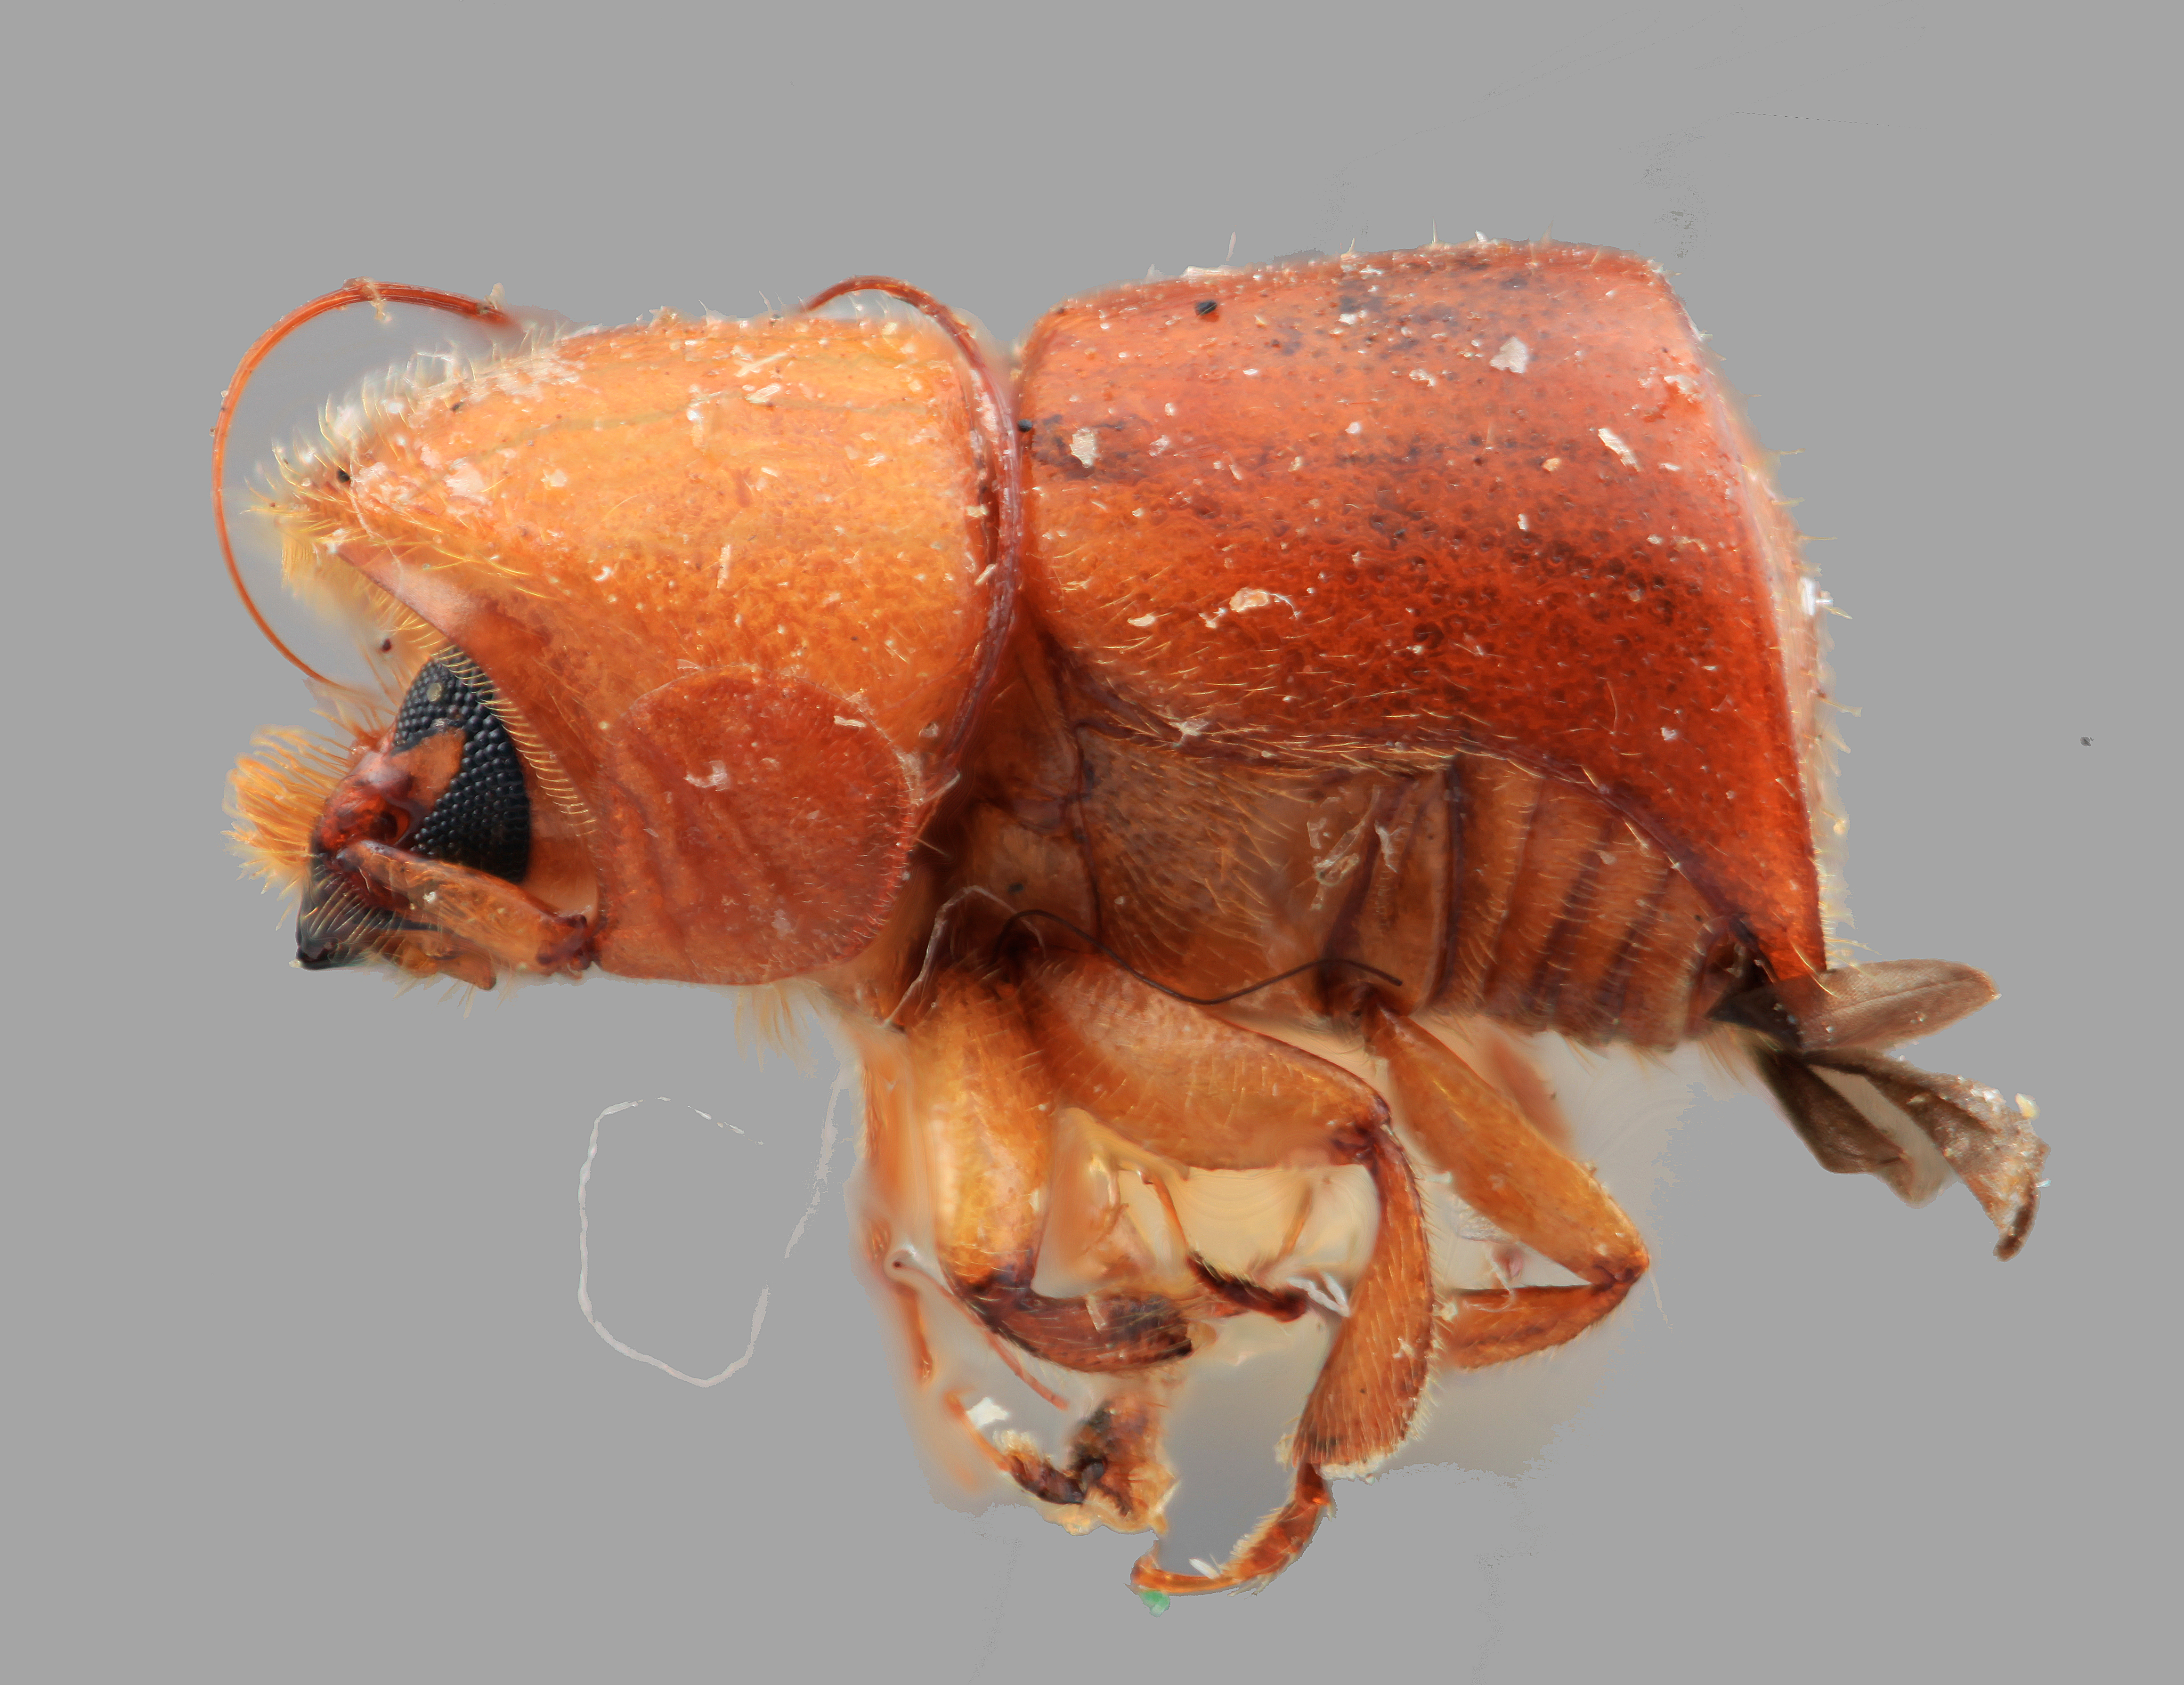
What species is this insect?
Corthylus truncatus
